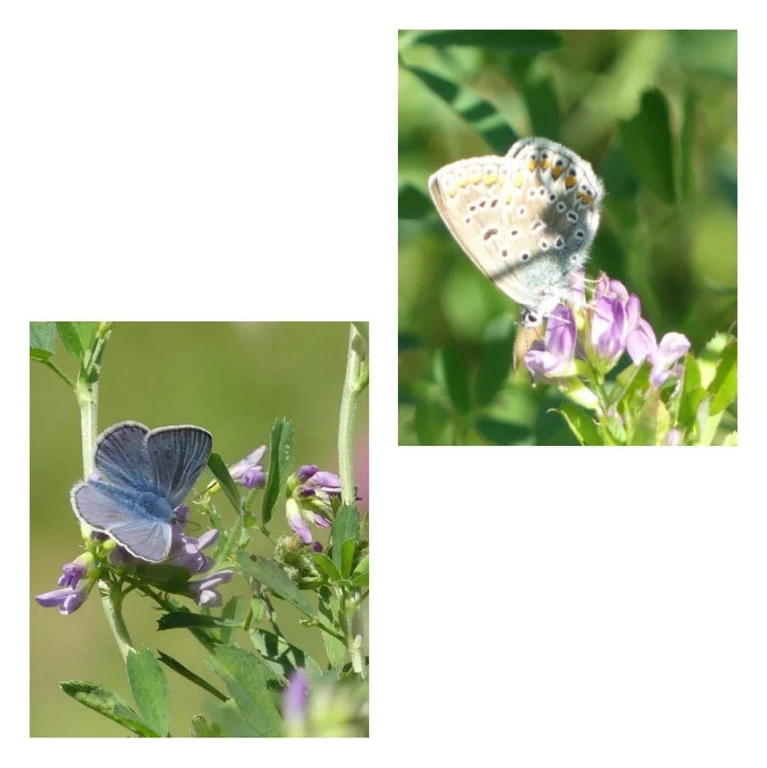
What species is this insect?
Polyommatus icarus
